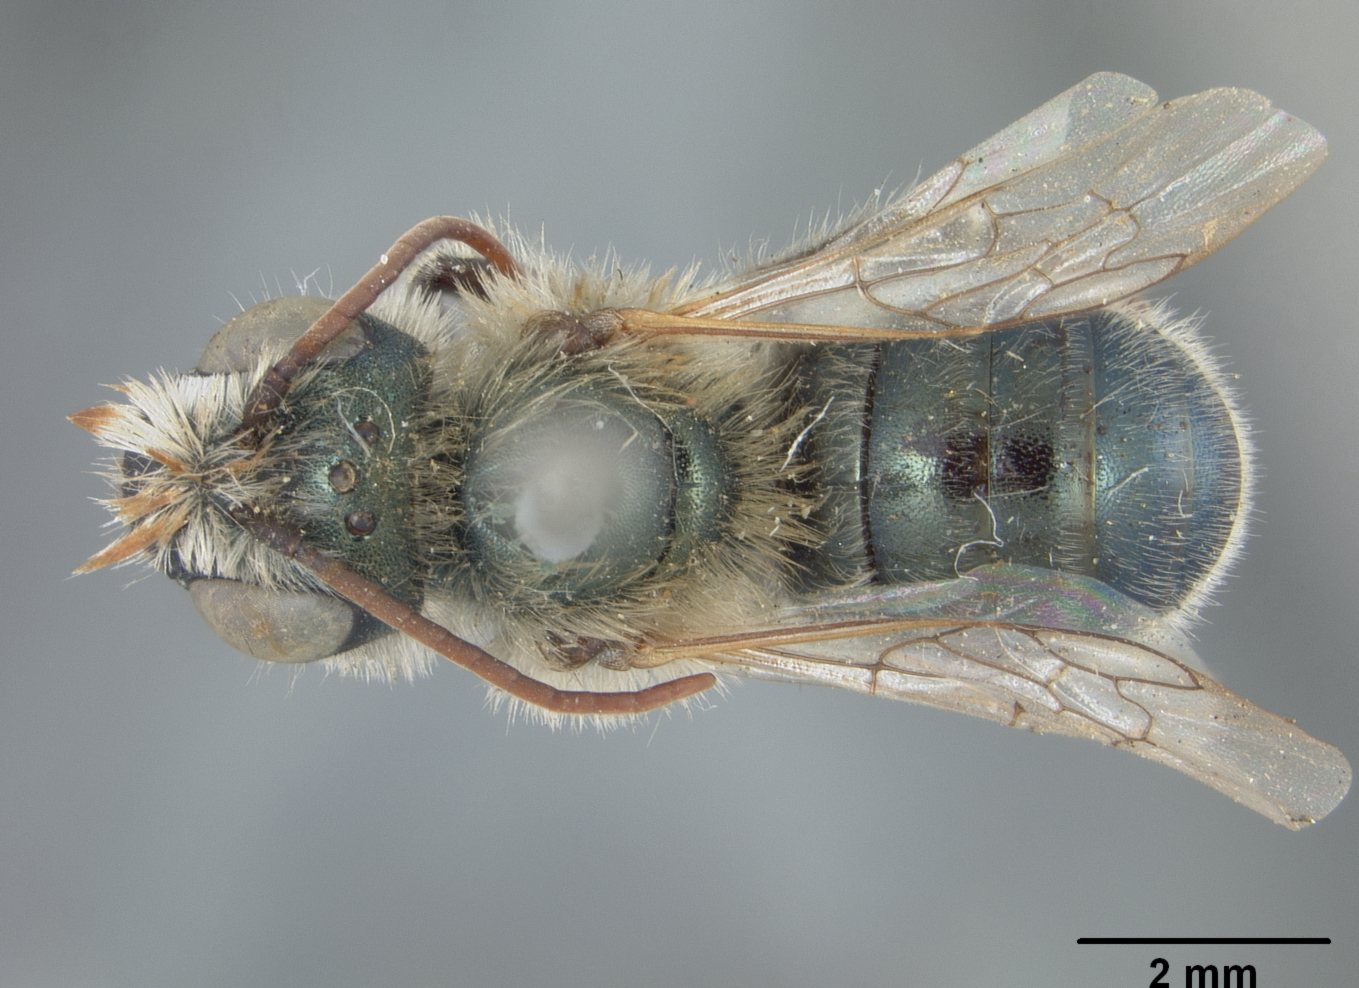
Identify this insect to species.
Osmia cockerelli
